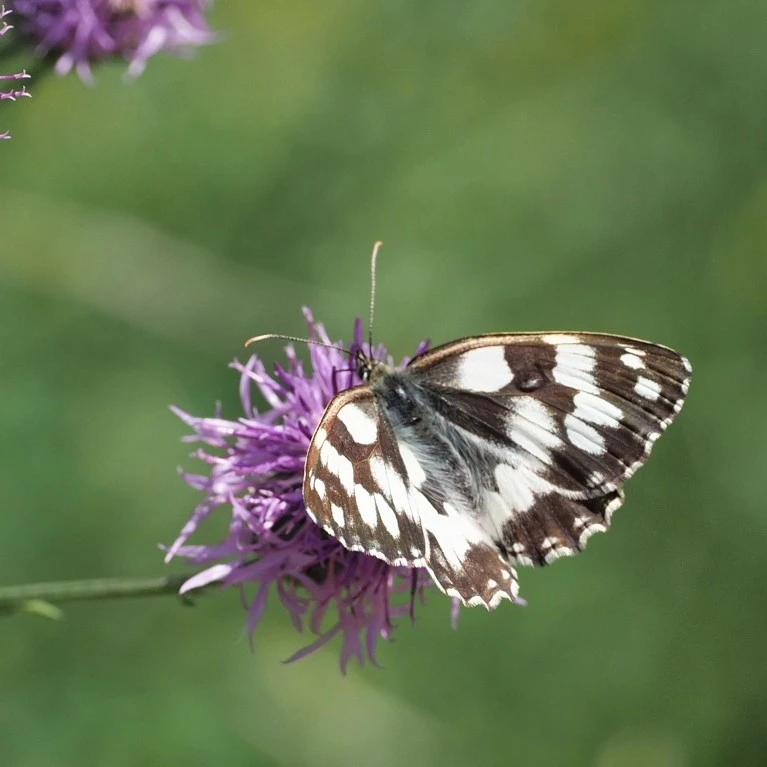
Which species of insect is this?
Melanargia galathea
